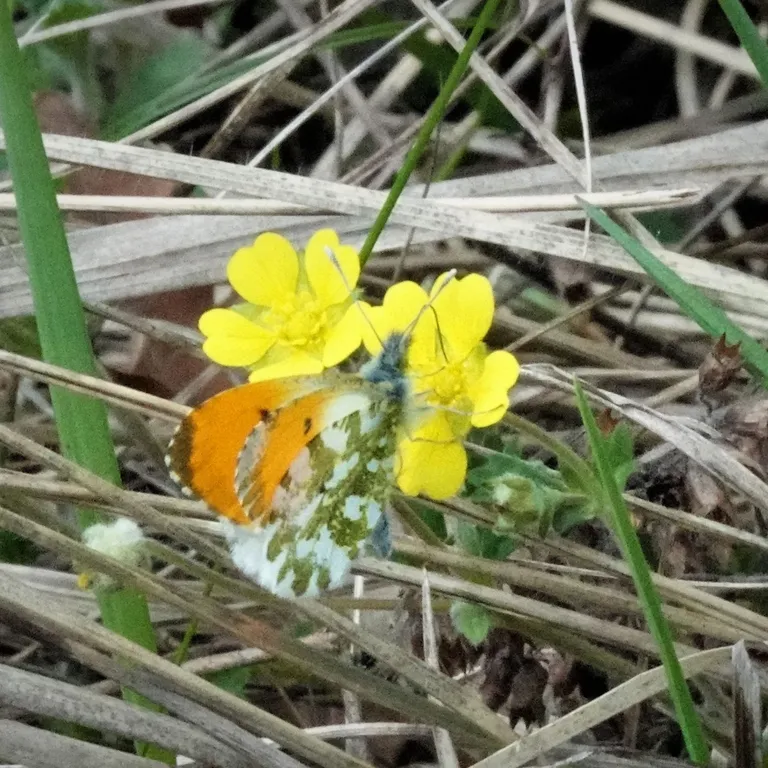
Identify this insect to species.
Anthocharis cardamines
